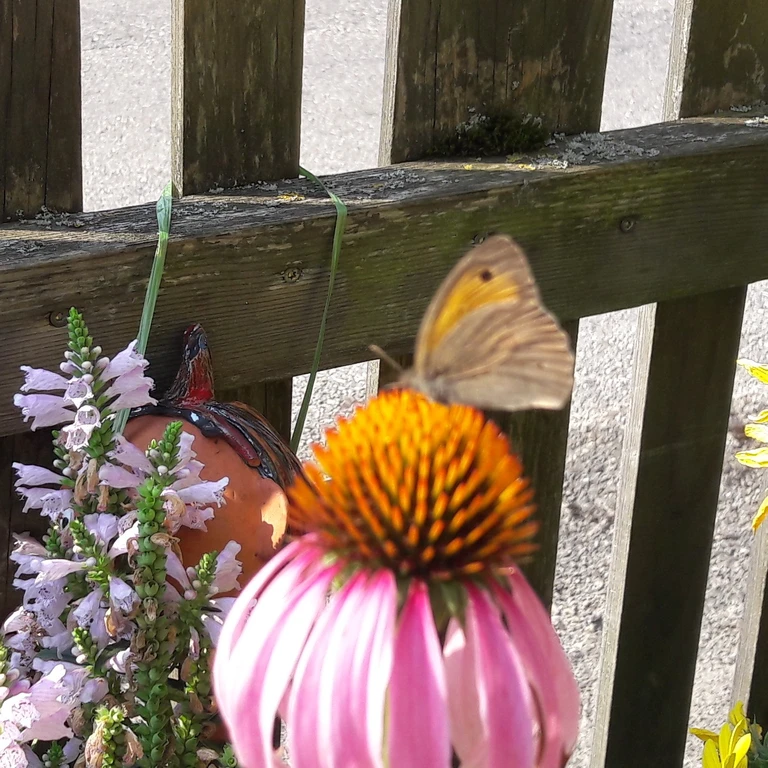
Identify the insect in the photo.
Maniola jurtina
